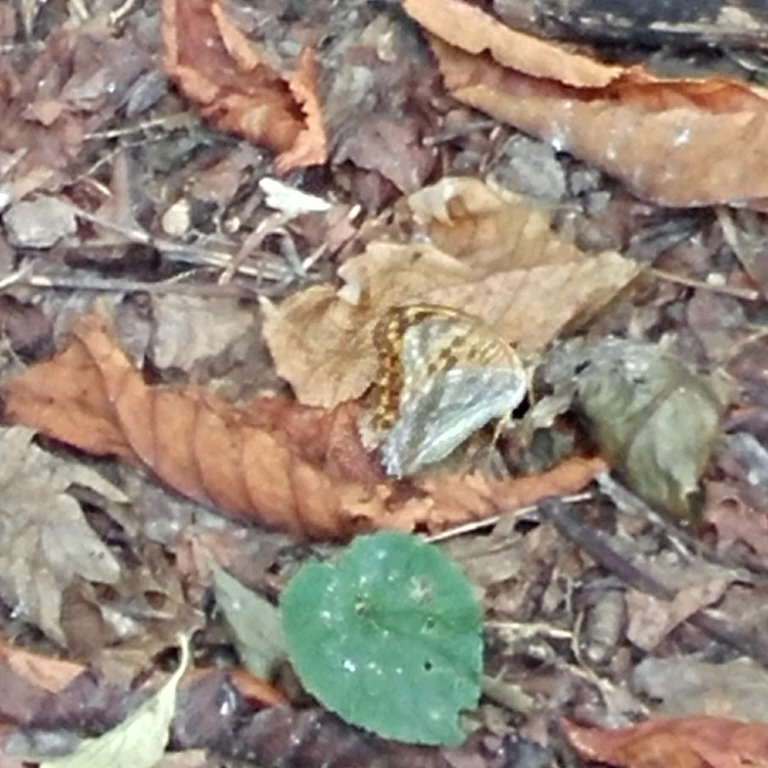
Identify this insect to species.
Argynnis paphia
